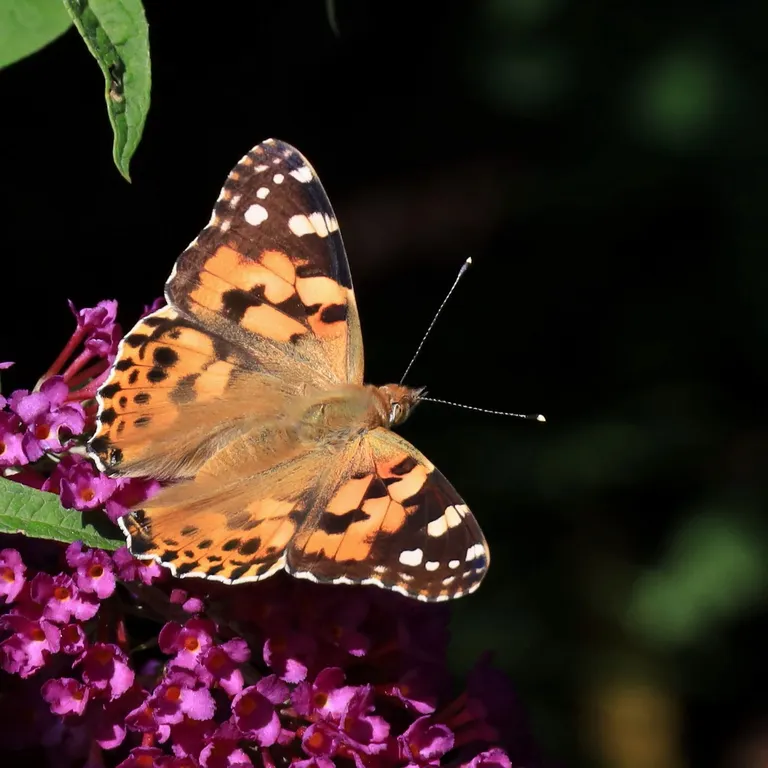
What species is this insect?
Vanessa cardui
